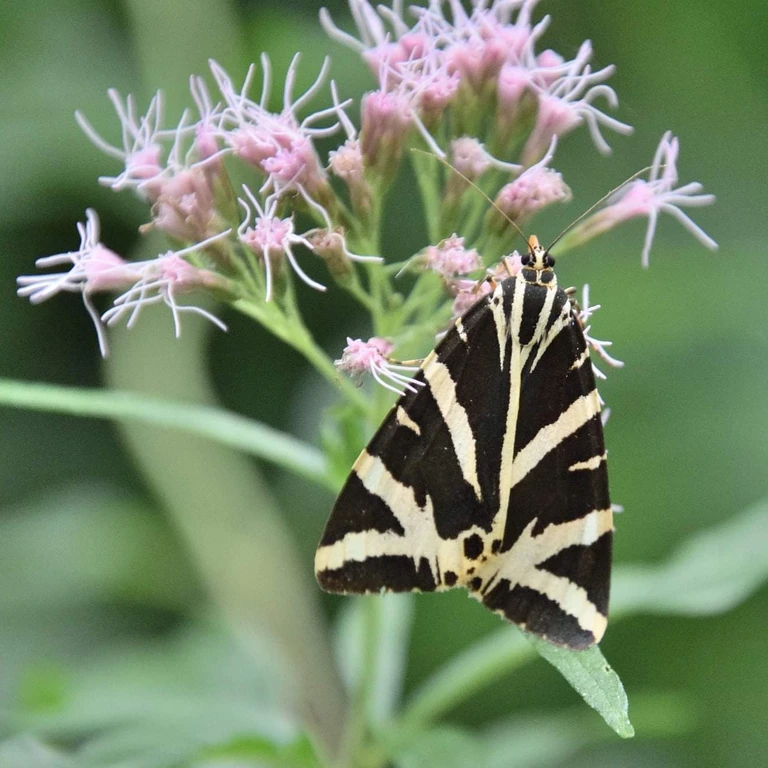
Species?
Euplagia quadripunctaria
